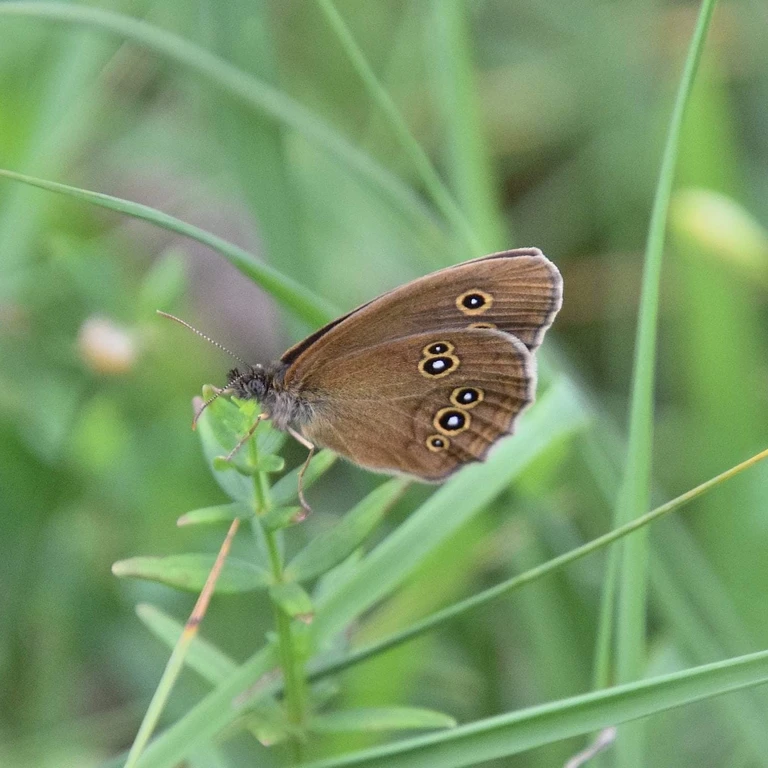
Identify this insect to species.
Aphantopus hyperantus
